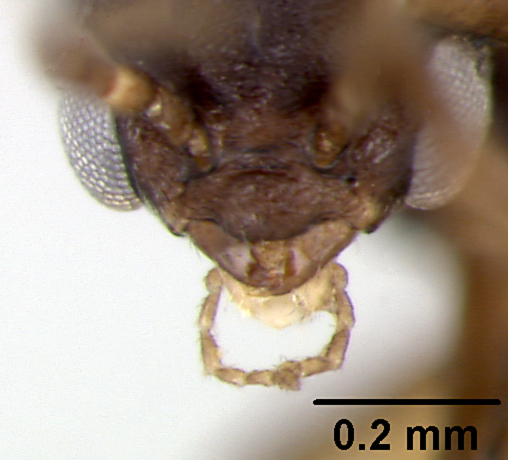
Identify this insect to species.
Iridomyrmex sororis
